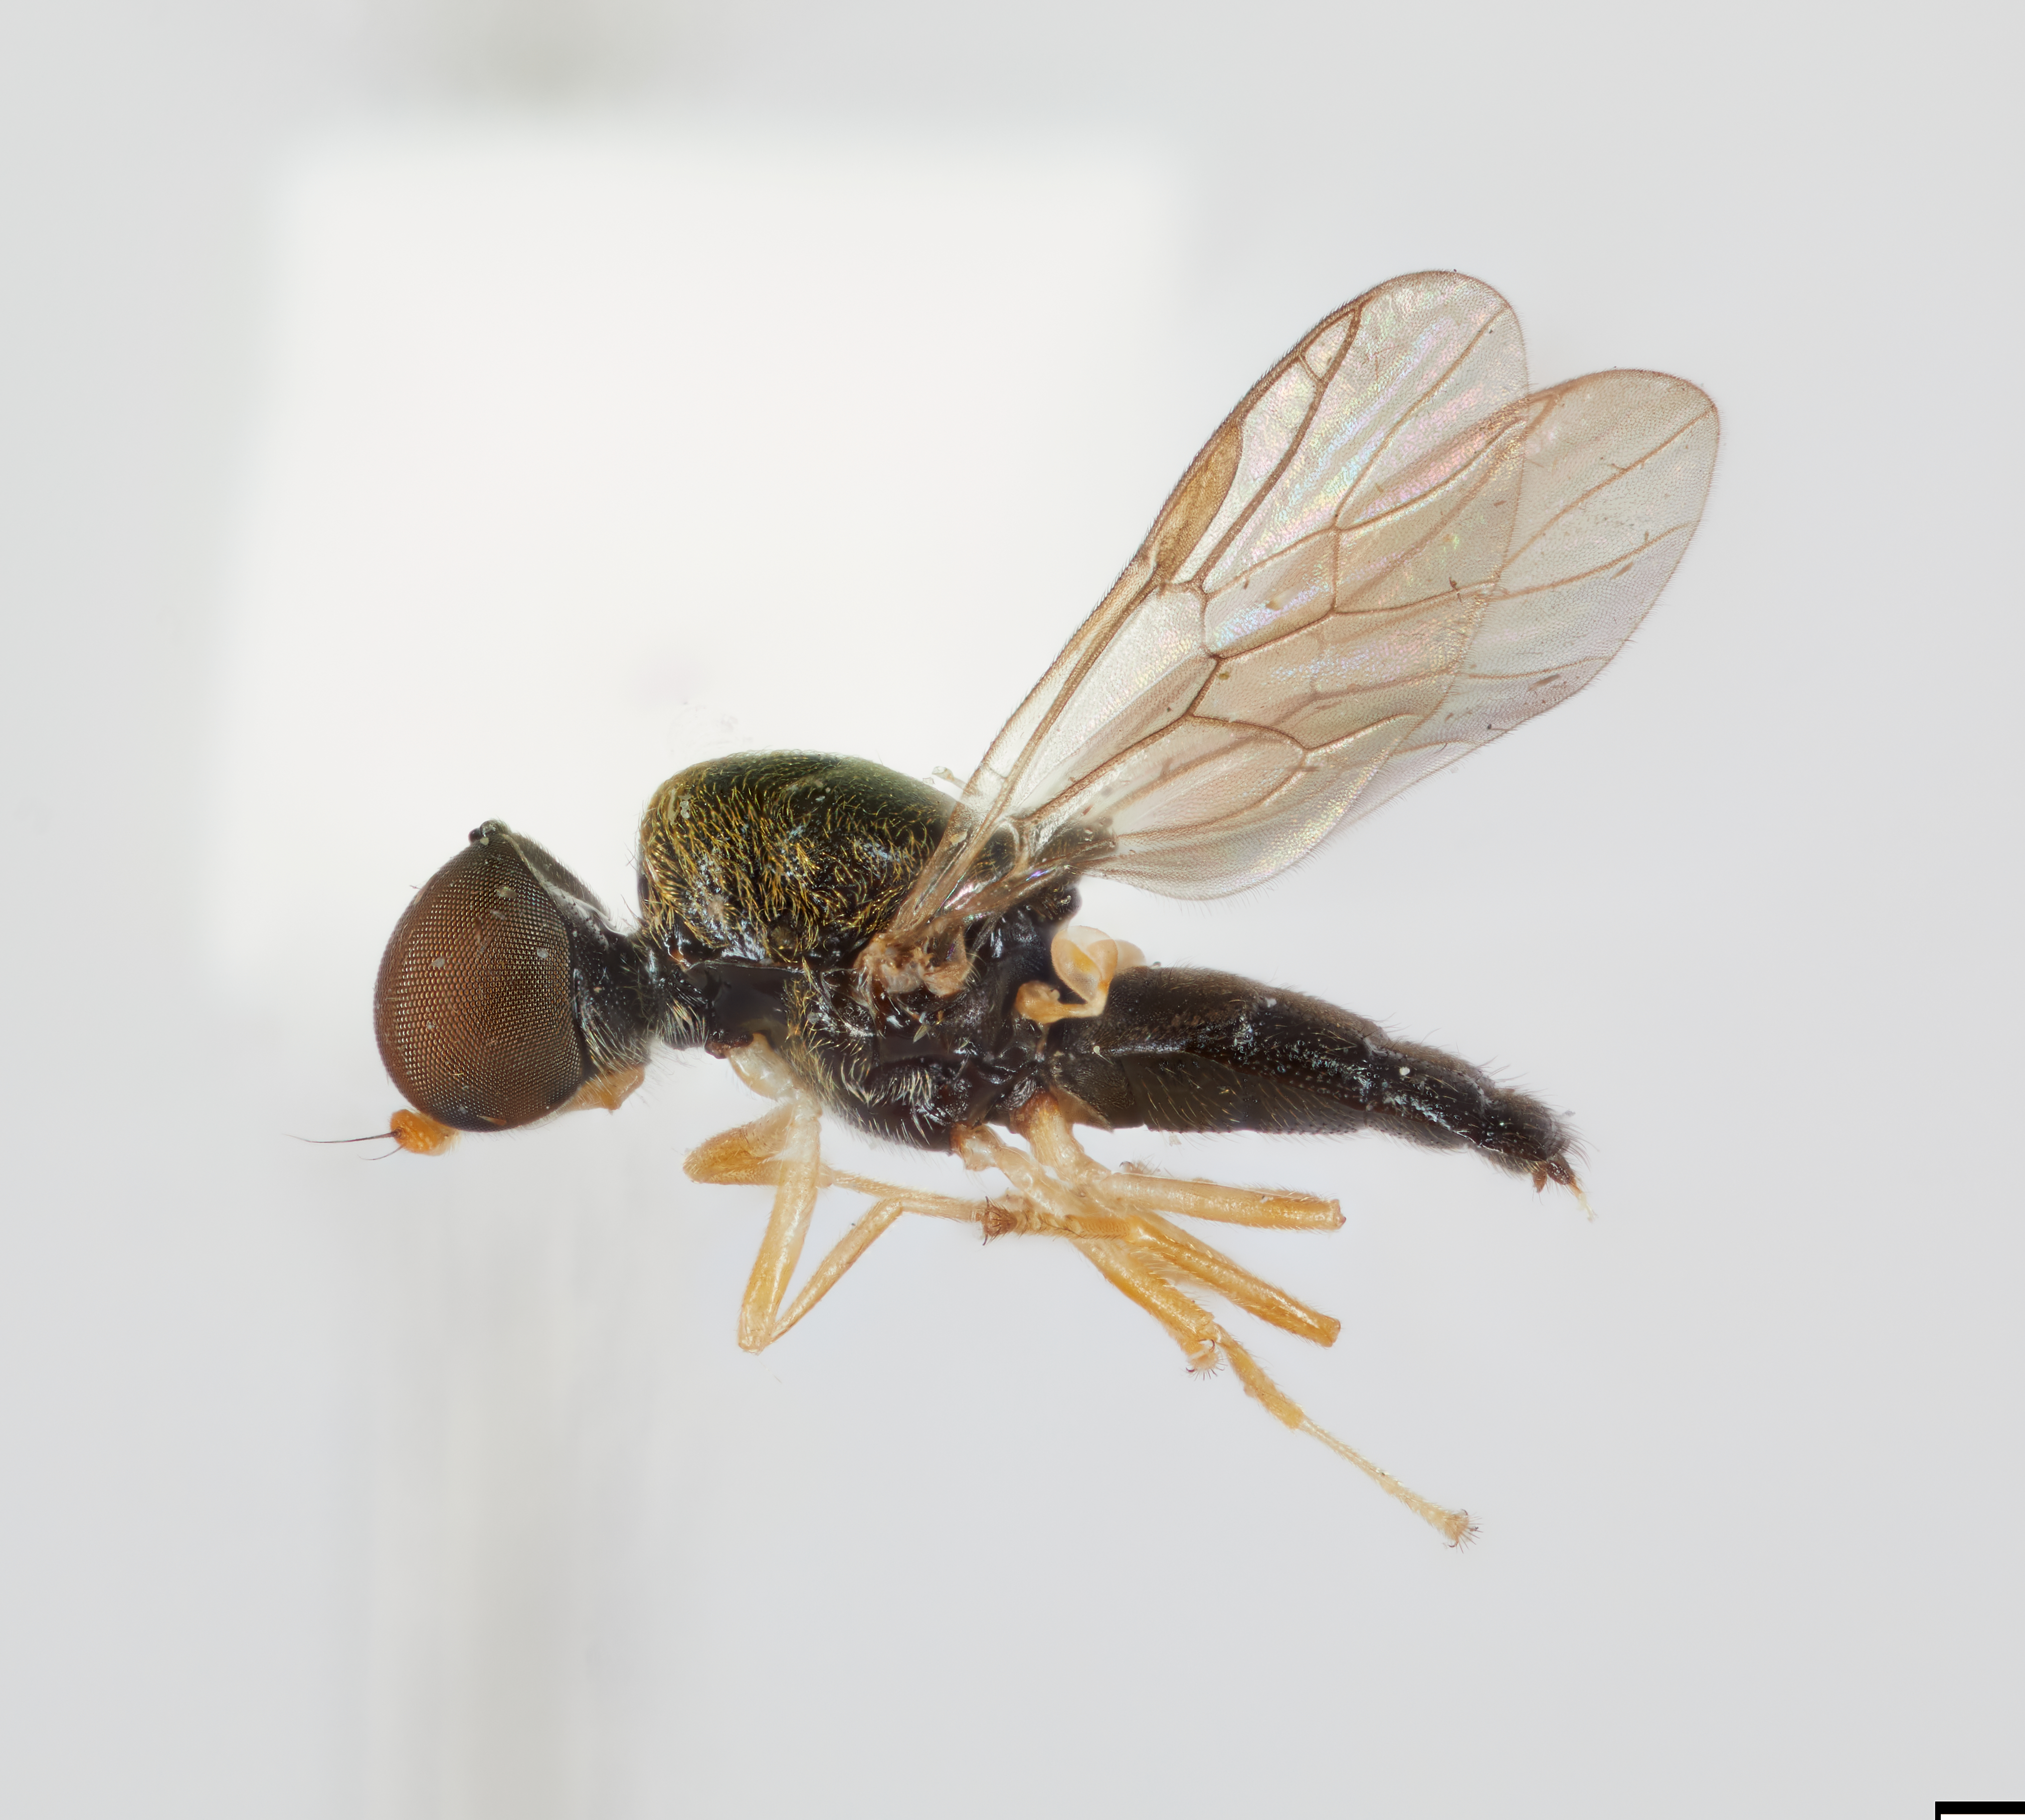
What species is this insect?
Pachygaster wirthi
